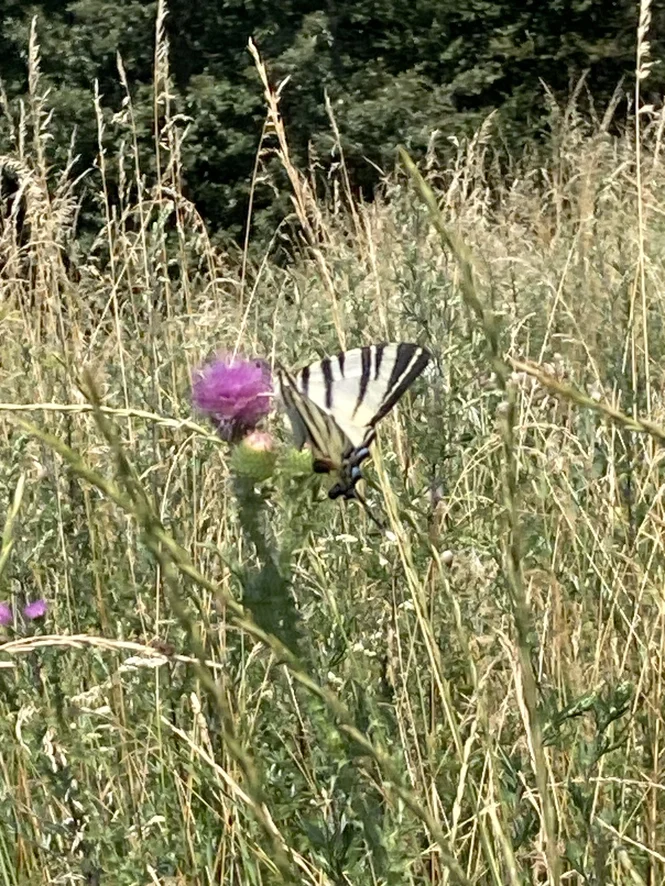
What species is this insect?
Iphiclides podalirius
